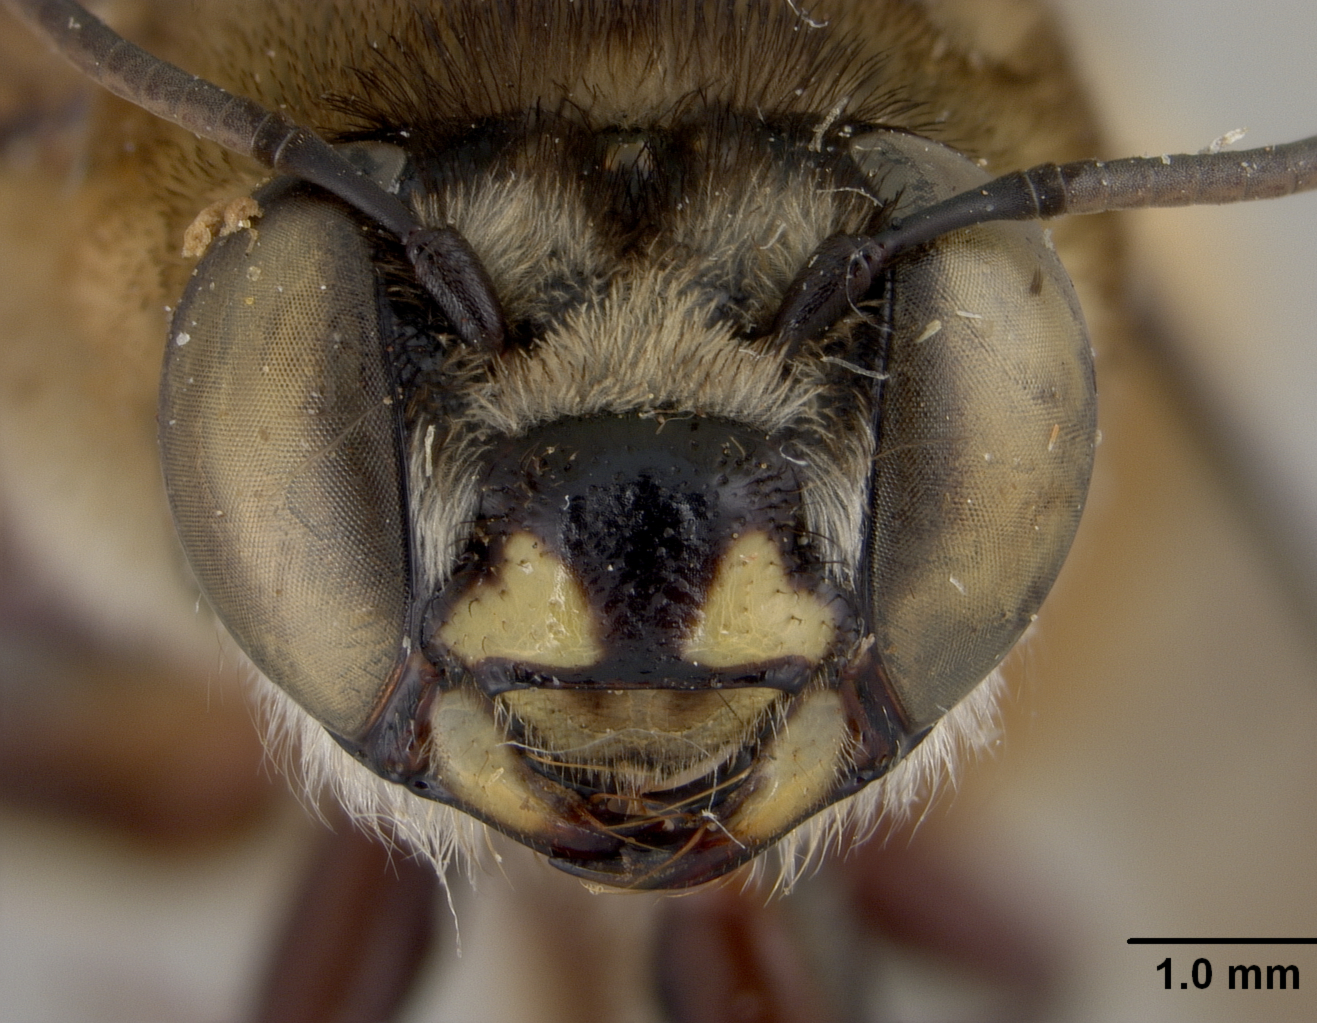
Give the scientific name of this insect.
Centris triangulifera
